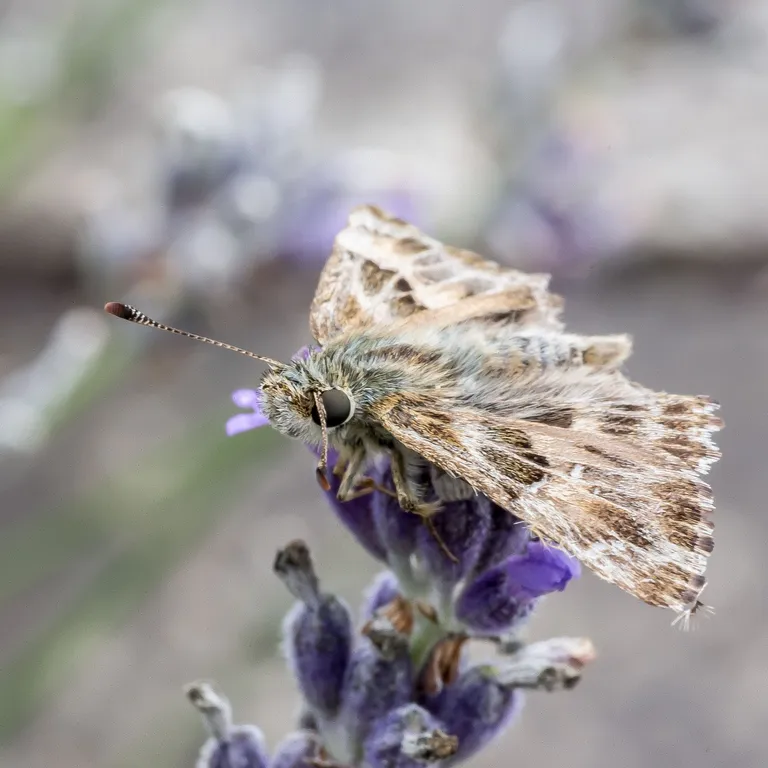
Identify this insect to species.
Carcharodus alceae
